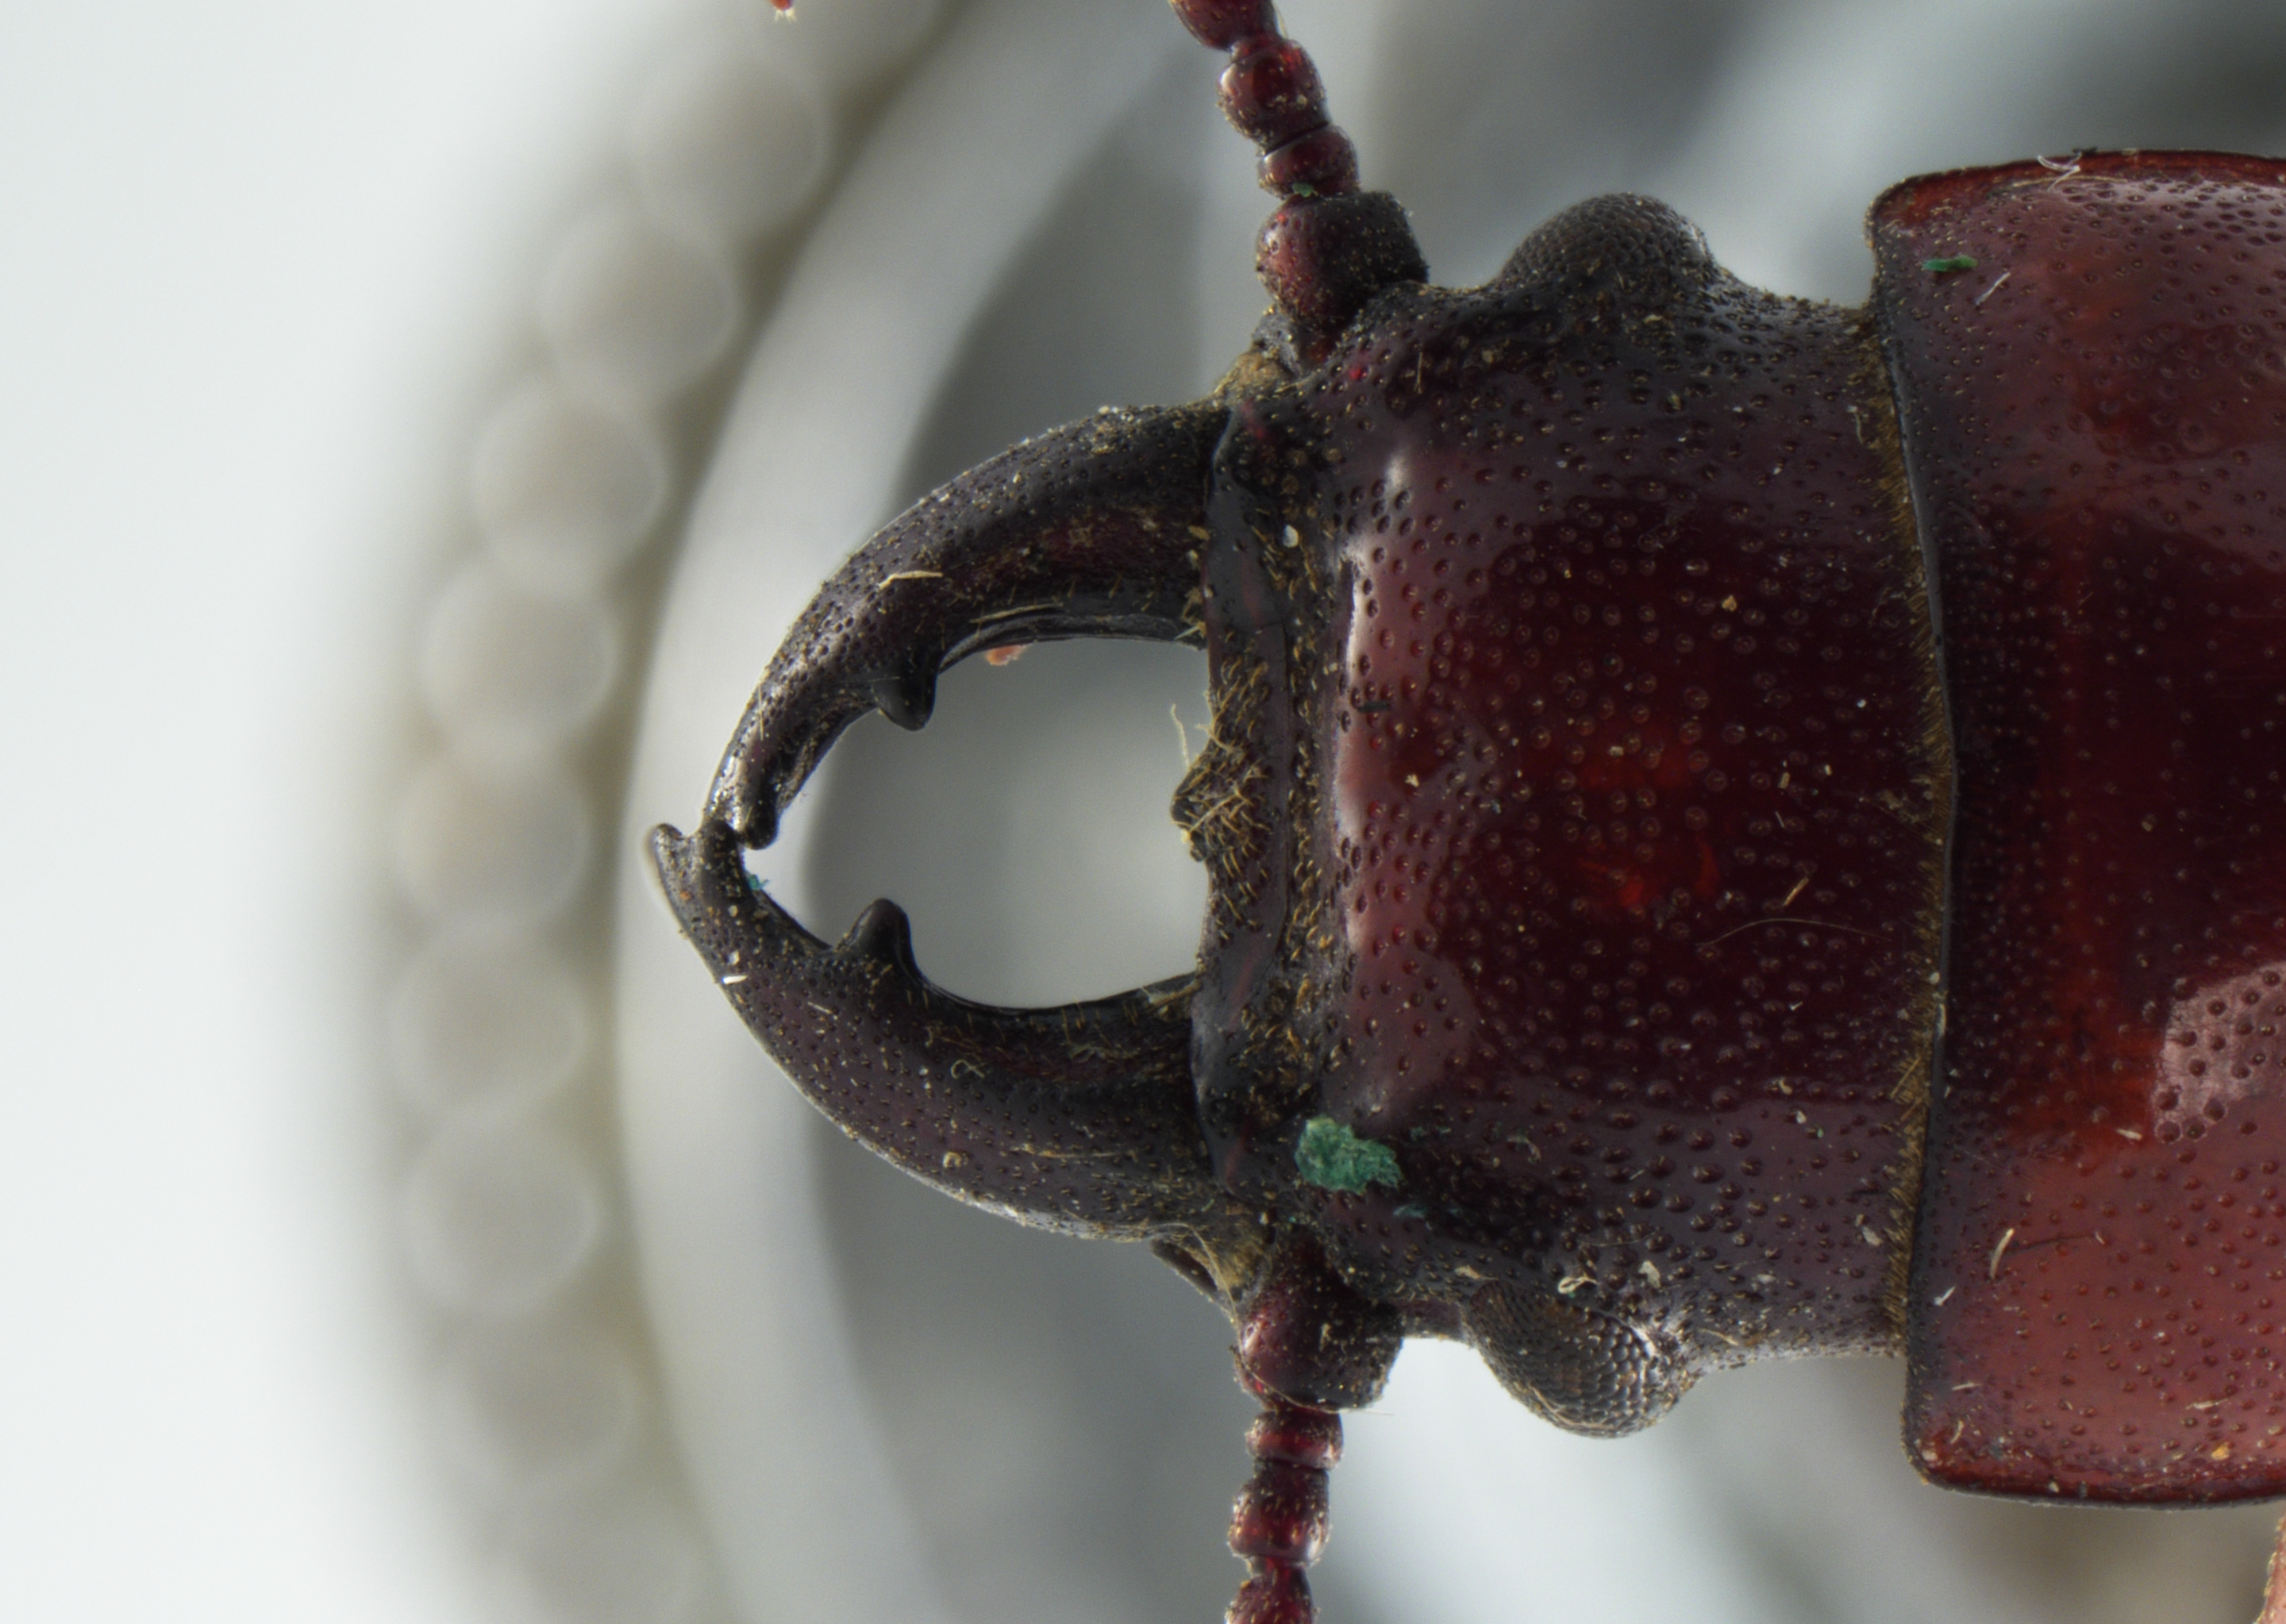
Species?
Parandra gravidula (also Neandra brunnea)
